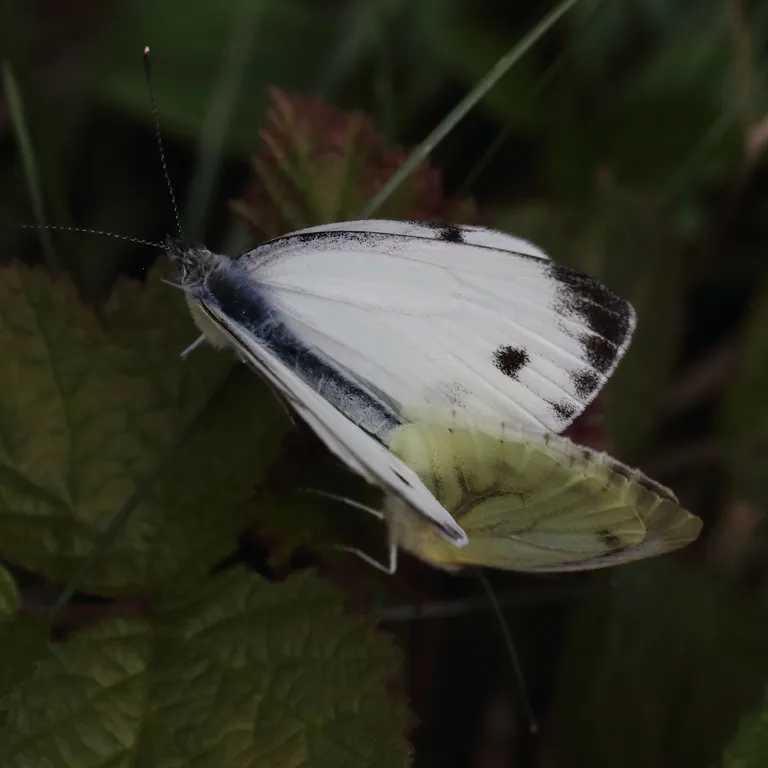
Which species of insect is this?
Pieris napi
